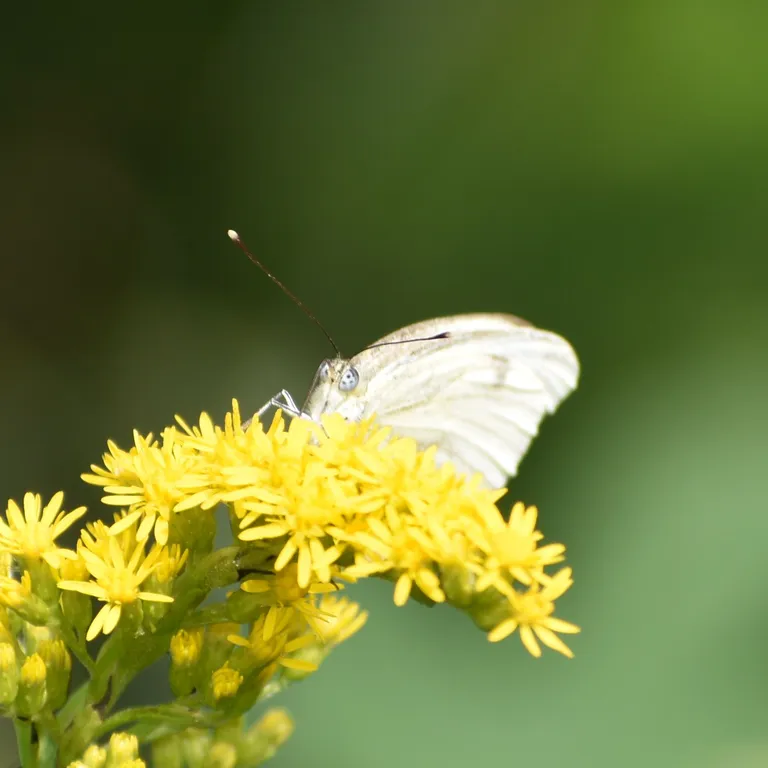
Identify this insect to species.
Pieris napi
